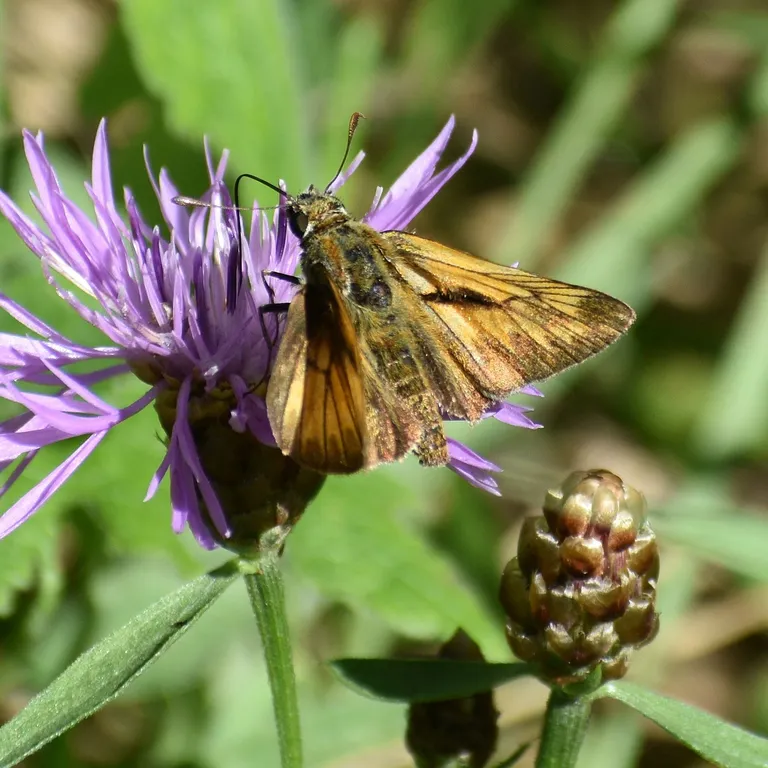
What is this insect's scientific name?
Ochlodes sylvanus (also Ochlodes venata)
